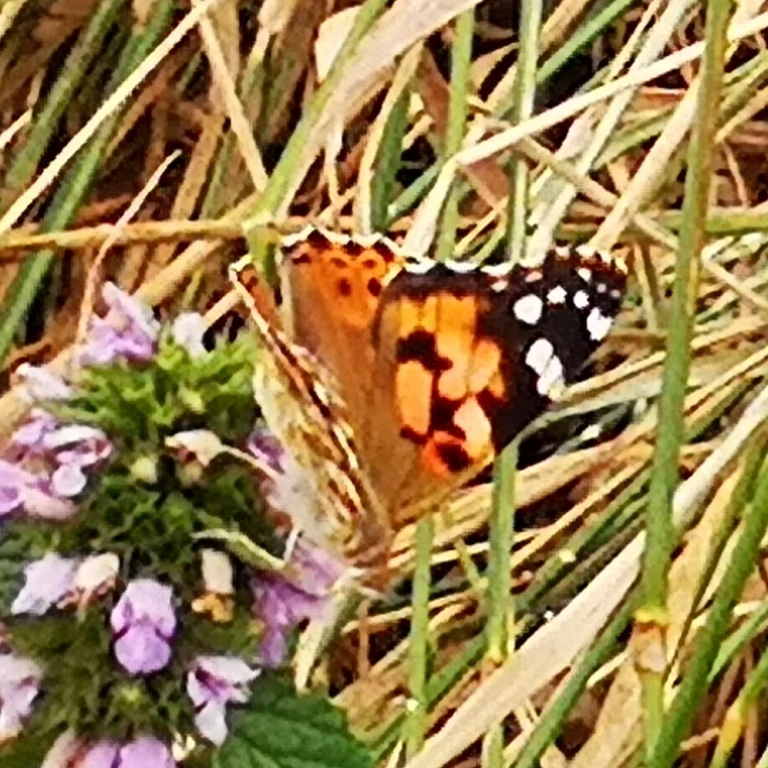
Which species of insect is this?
Vanessa cardui
